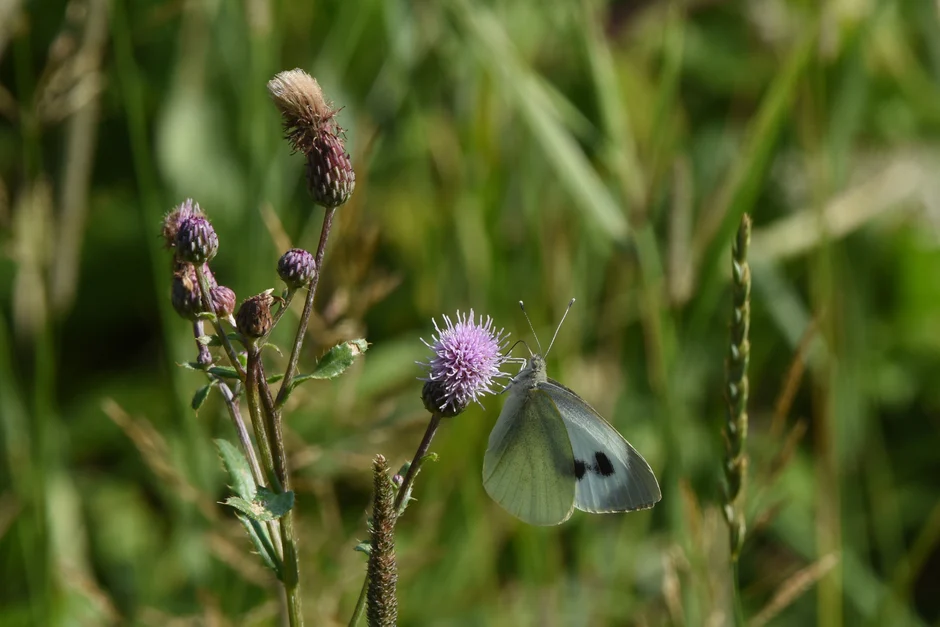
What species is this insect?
Pieris brassicae
